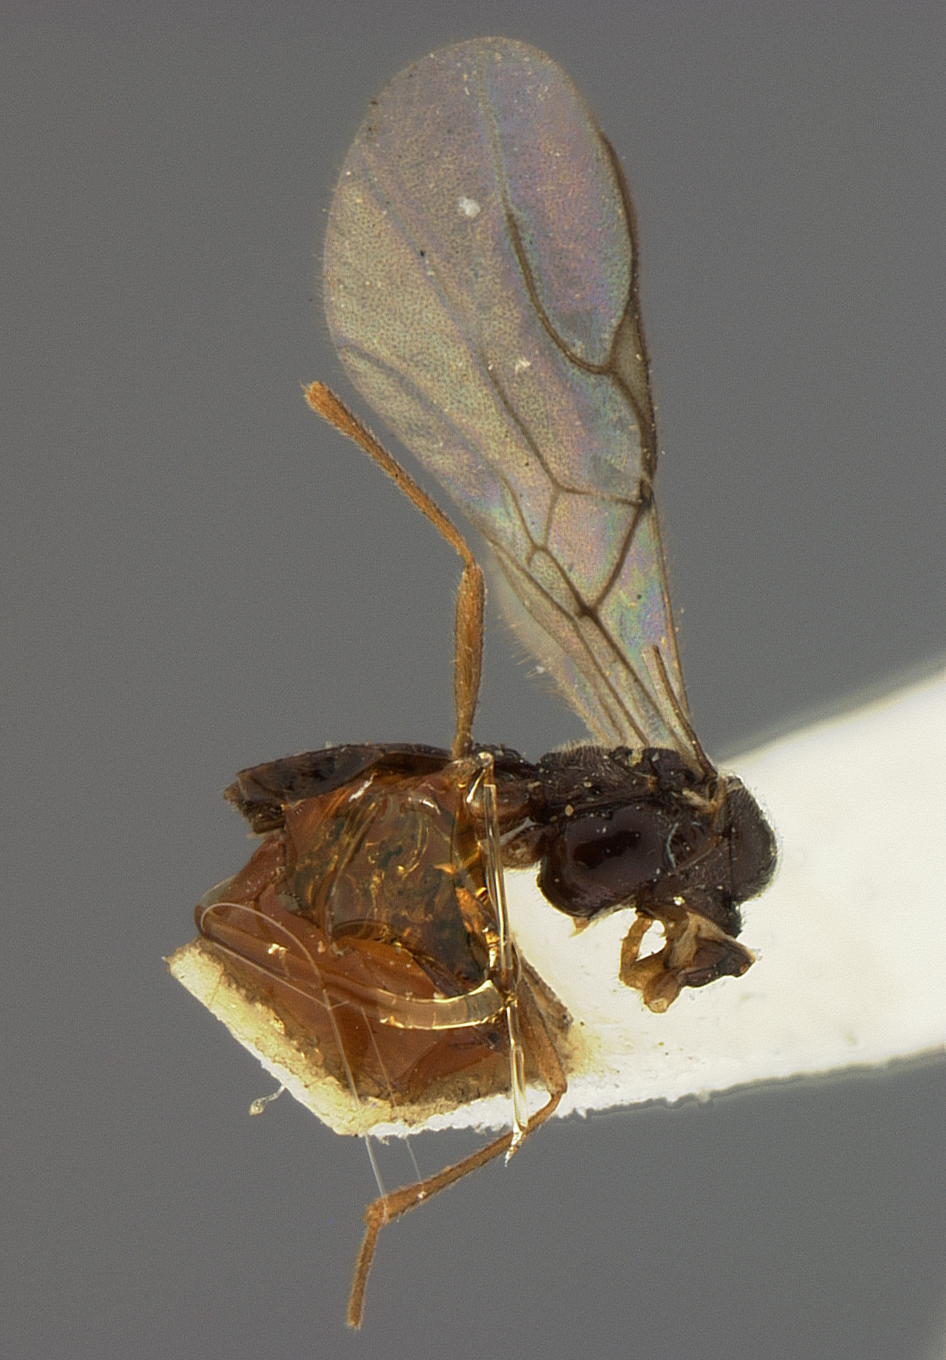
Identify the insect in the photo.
Praon alaskensis
